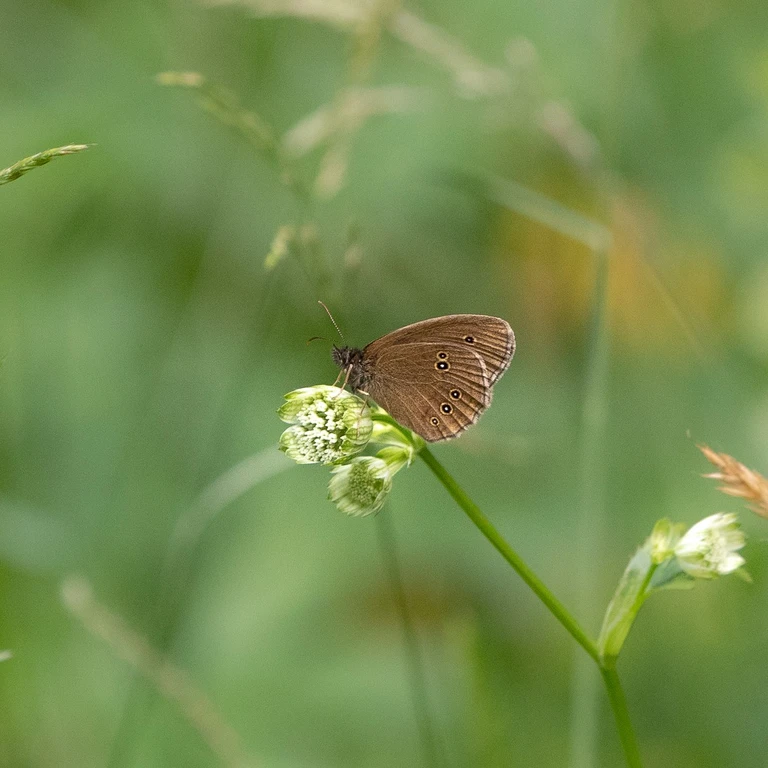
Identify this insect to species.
Aphantopus hyperantus
